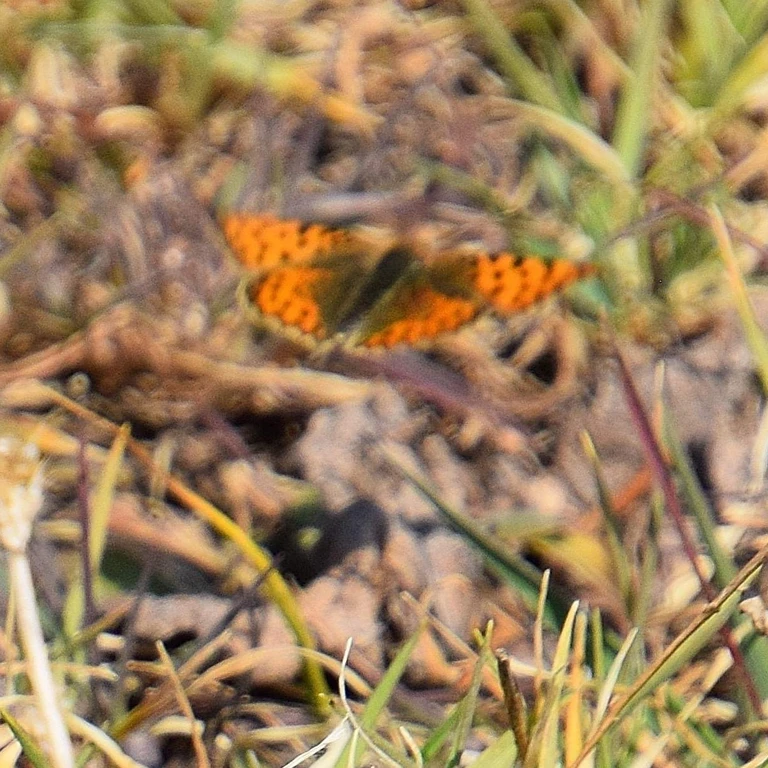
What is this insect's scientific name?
Issoria lathonia
